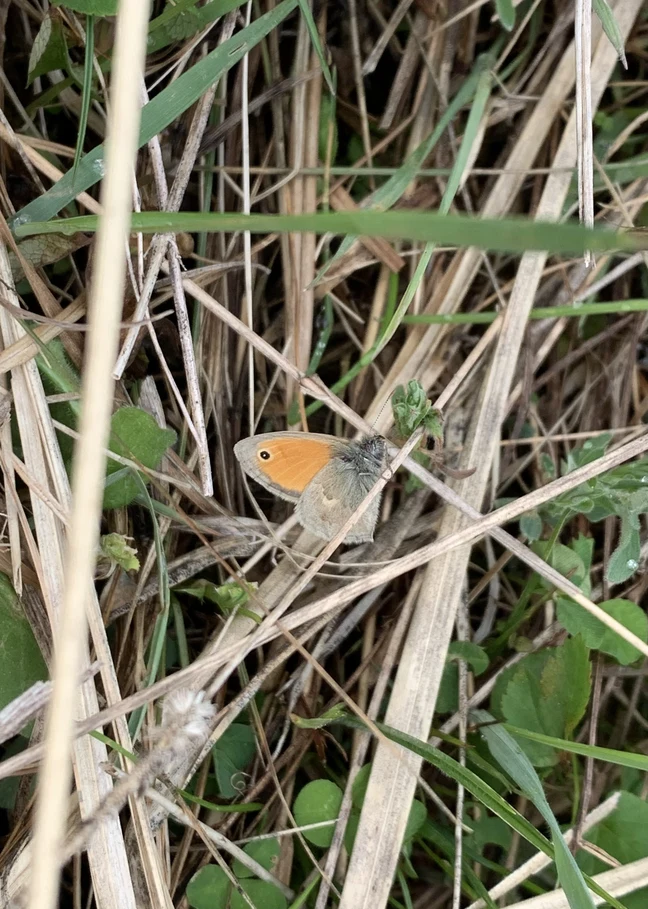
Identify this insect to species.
Coenonympha pamphilus
